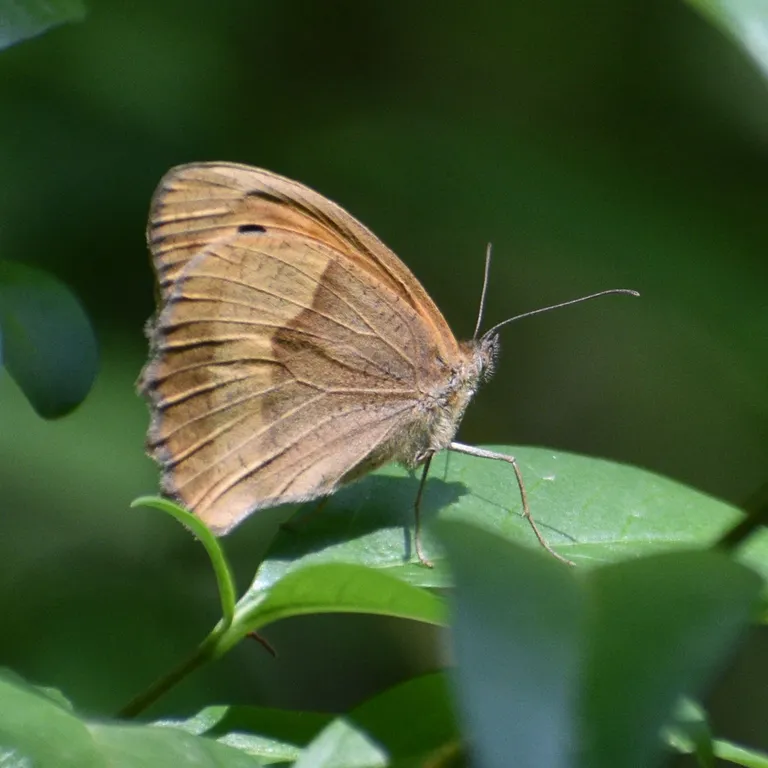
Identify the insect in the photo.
Maniola jurtina
